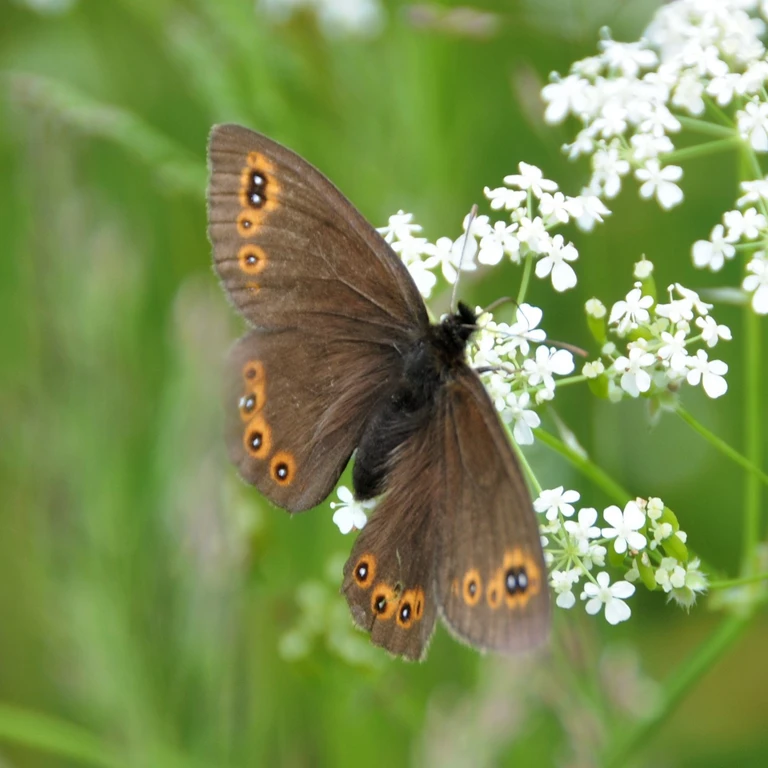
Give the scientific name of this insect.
Erebia medusa
